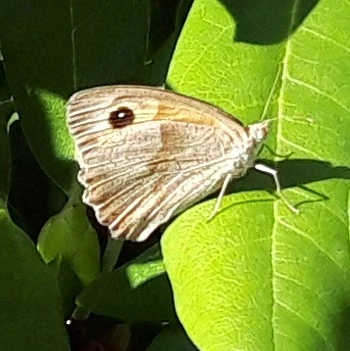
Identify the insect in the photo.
Maniola jurtina
